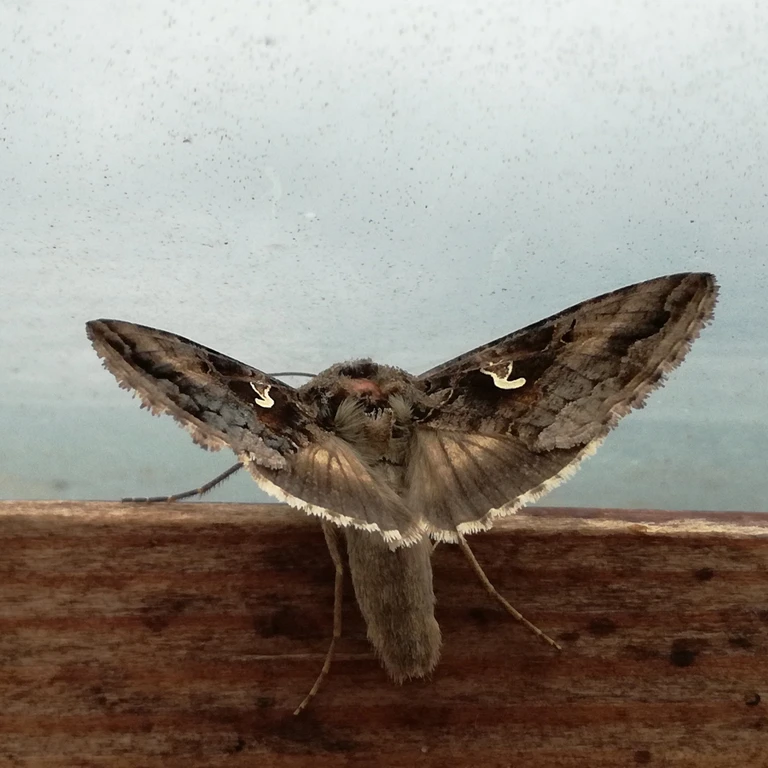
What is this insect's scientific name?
Autographa gamma
